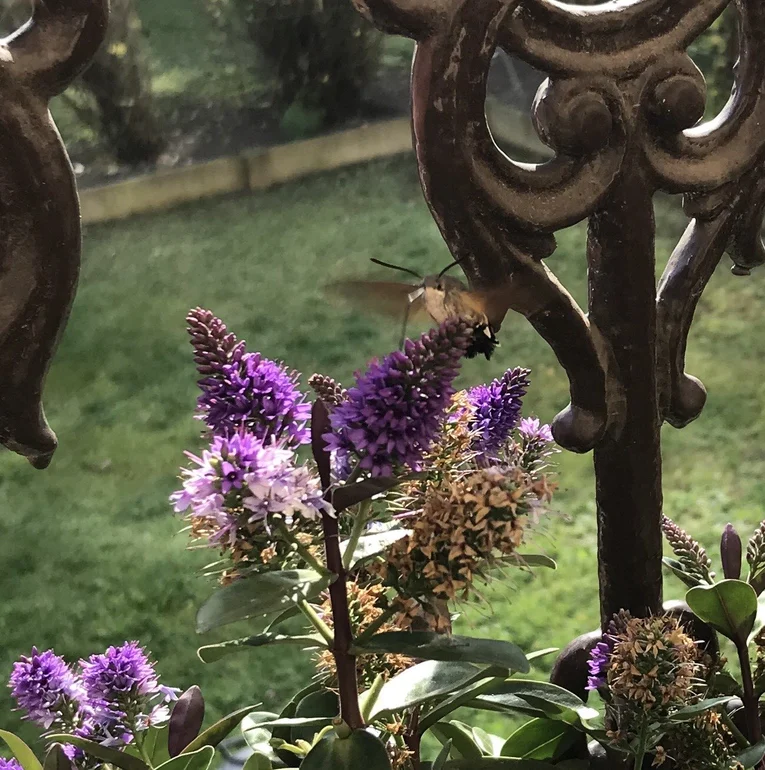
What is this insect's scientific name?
Macroglossum stellatarum
